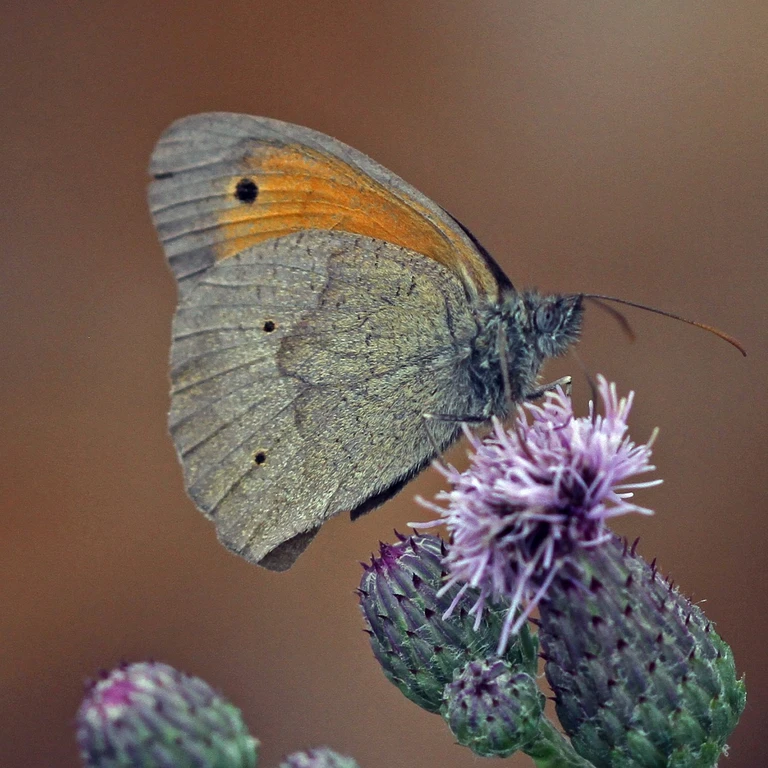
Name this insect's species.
Maniola jurtina
